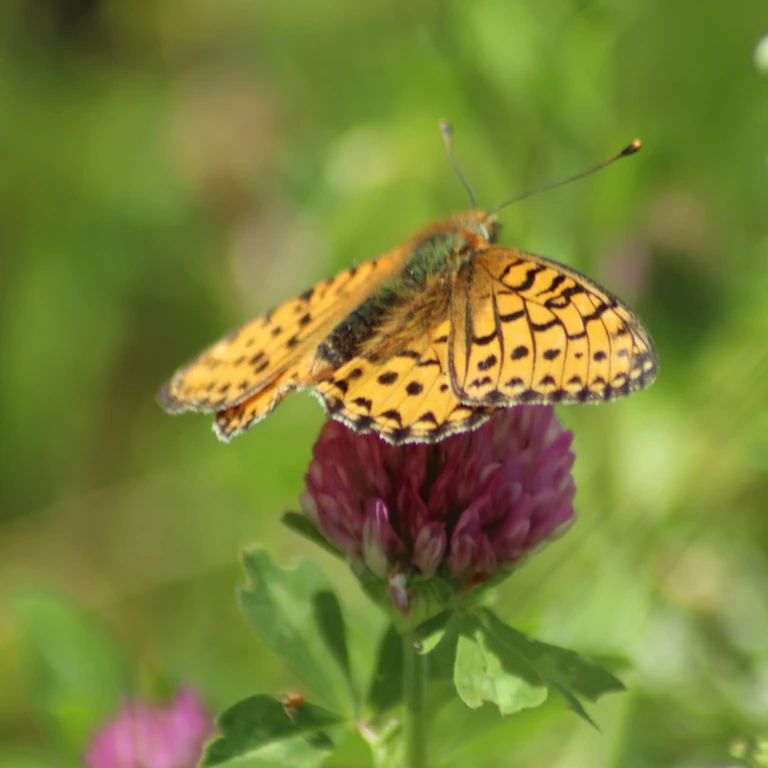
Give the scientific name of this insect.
Speyeria aglaja
